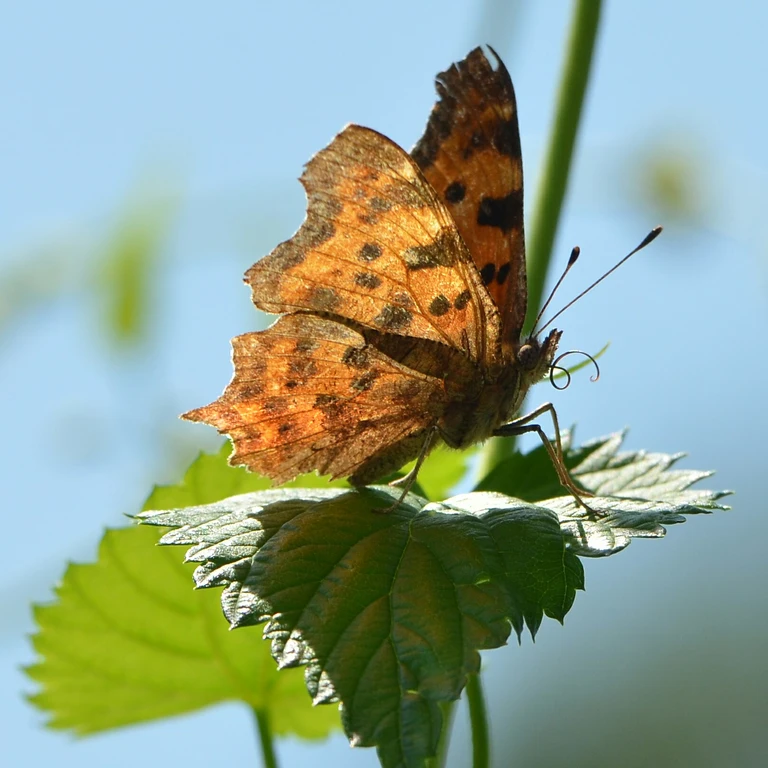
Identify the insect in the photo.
Polygonia c-album
